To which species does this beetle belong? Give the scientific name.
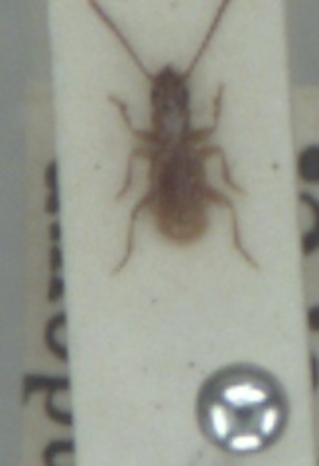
Aepopsis robinii
